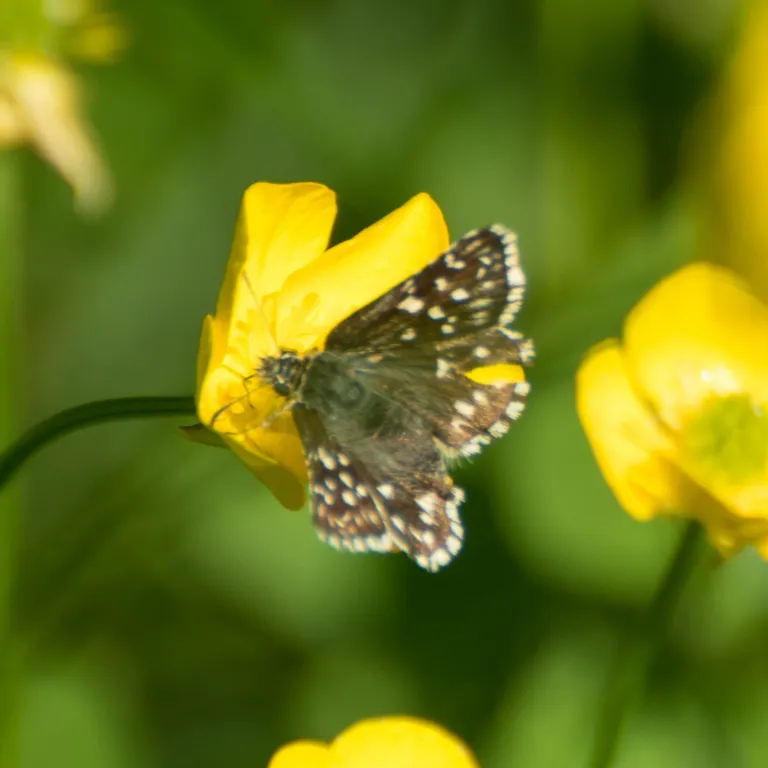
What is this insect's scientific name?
Pyrgus malvae
